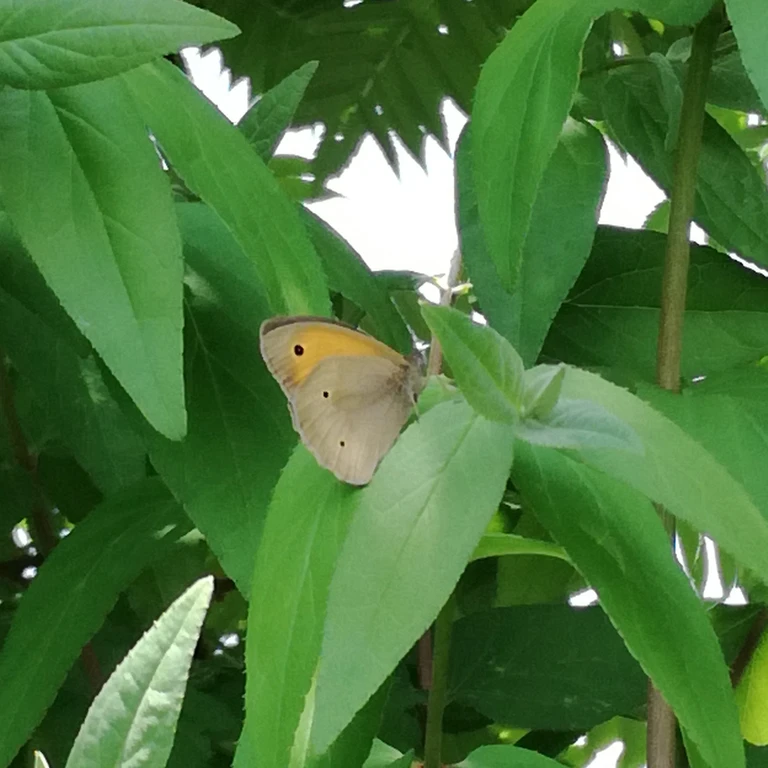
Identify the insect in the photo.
Maniola jurtina
